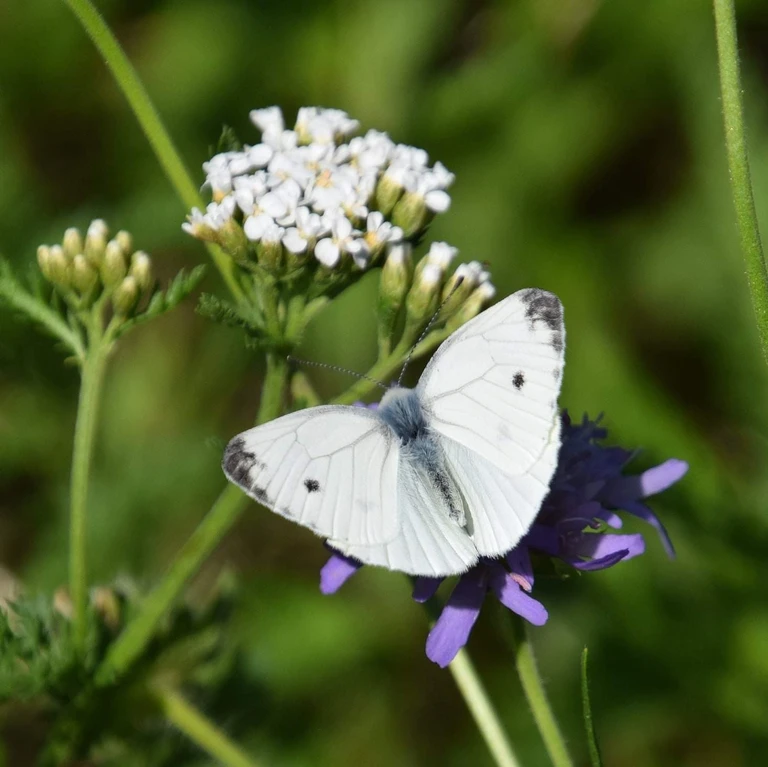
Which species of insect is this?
Pieris napi
